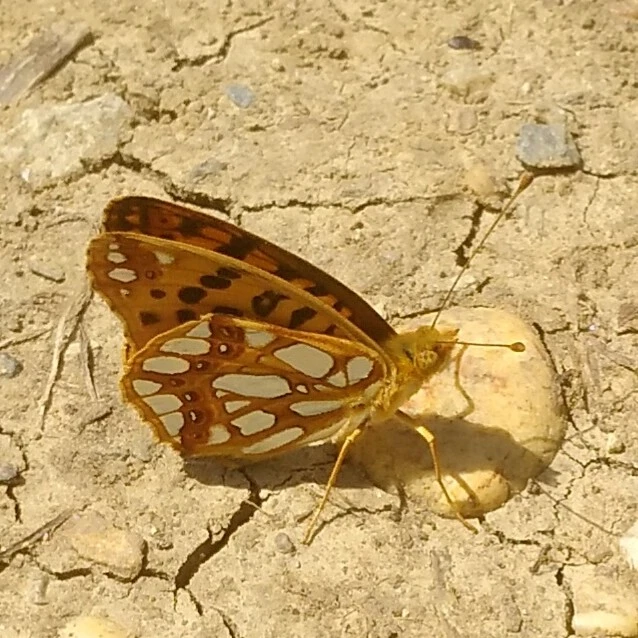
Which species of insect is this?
Issoria lathonia
